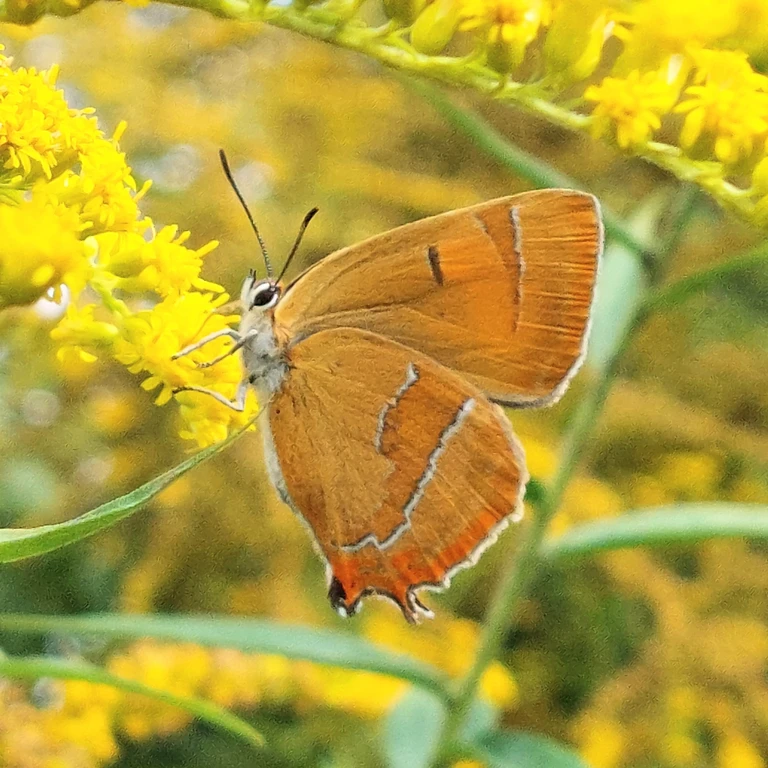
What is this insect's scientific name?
Thecla betulae
